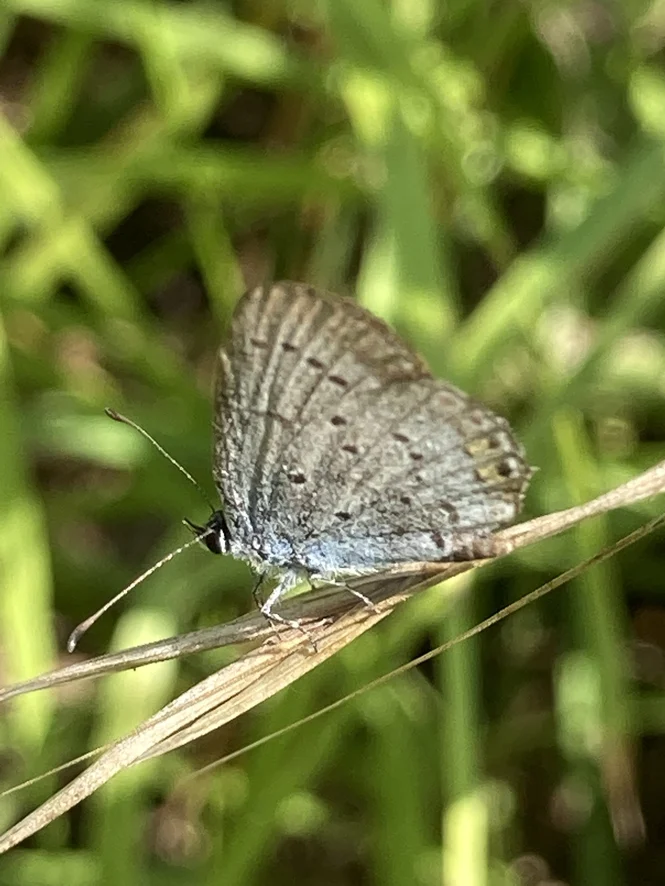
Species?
Cupido argiades (also Elkalyce argiades)
